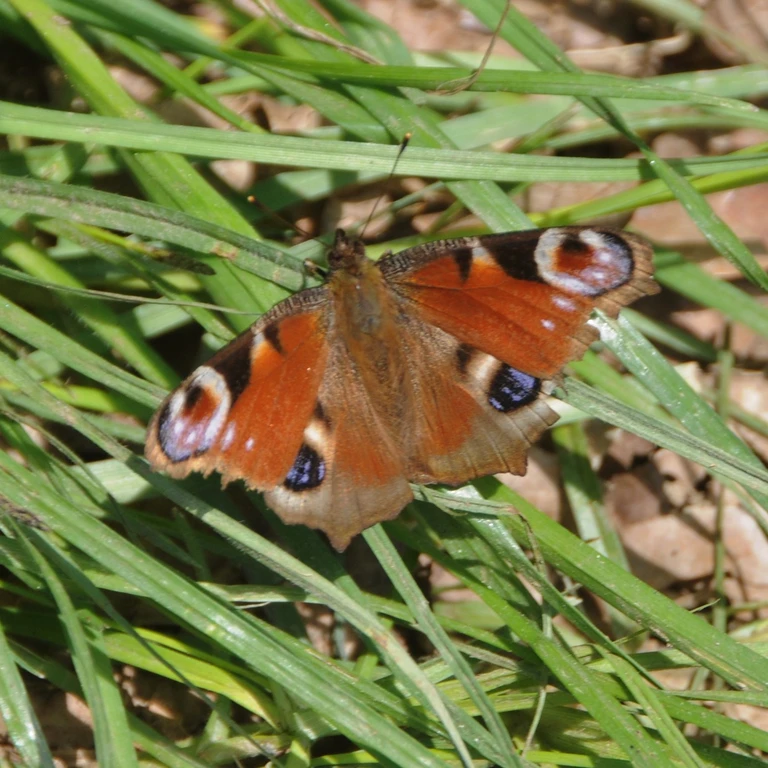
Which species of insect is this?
Aglais io
